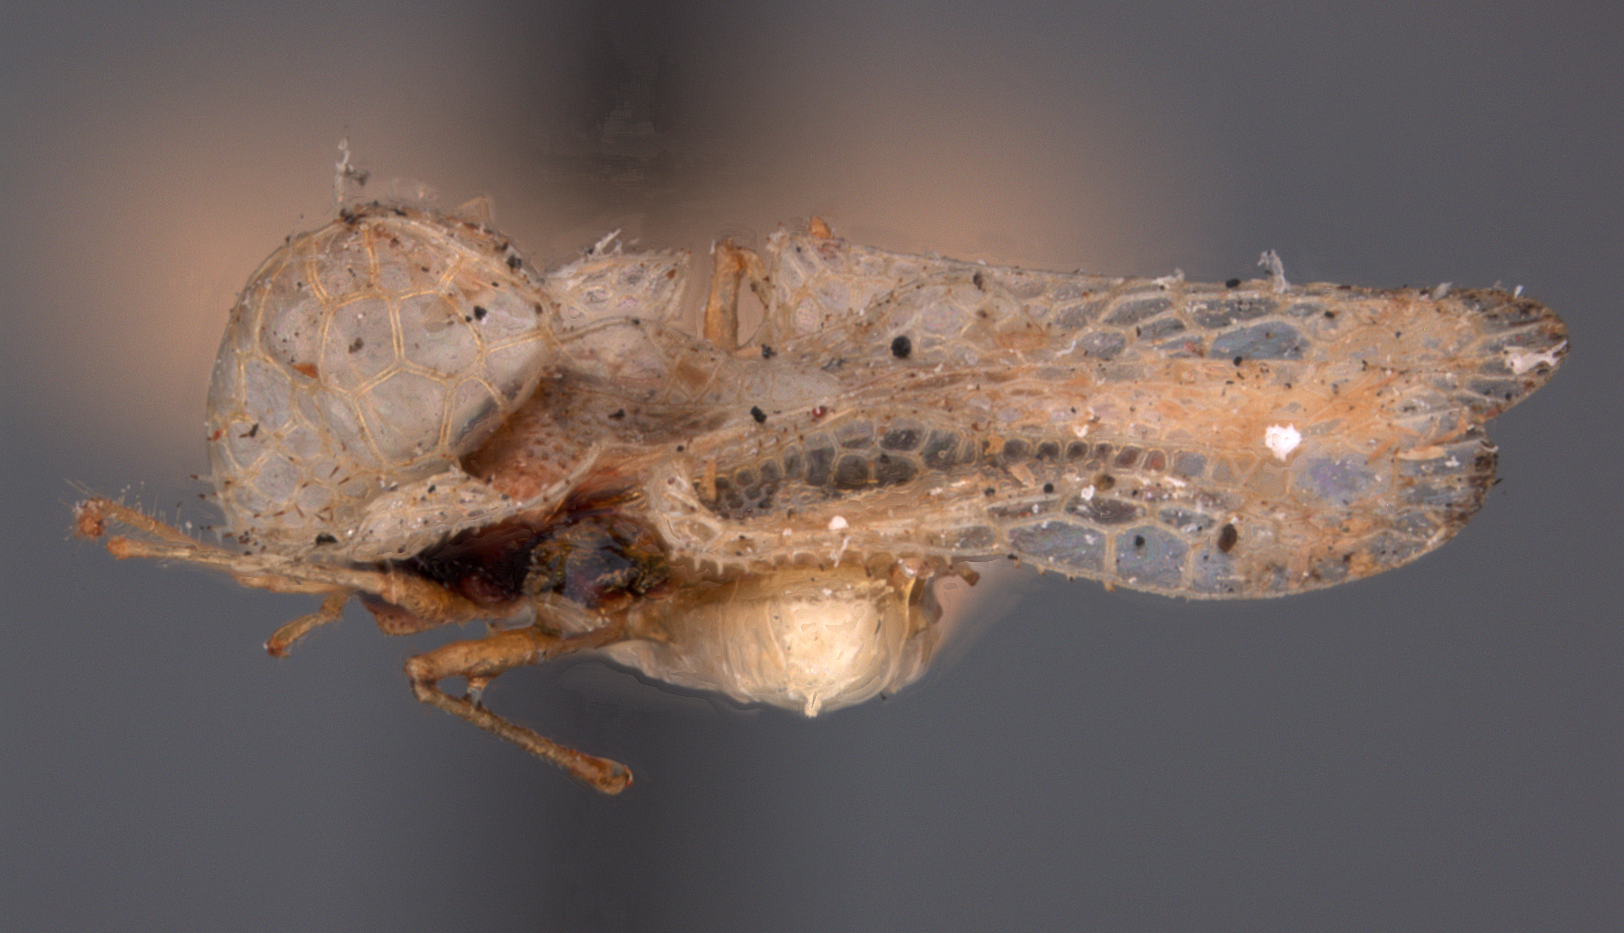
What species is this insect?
Corythucha lowryi
